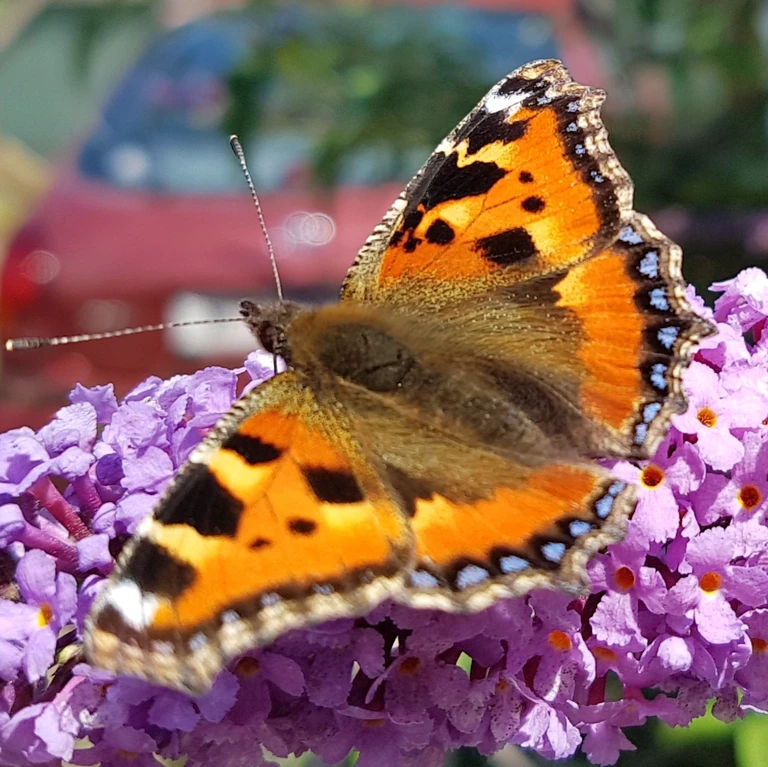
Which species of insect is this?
Aglais urticae
